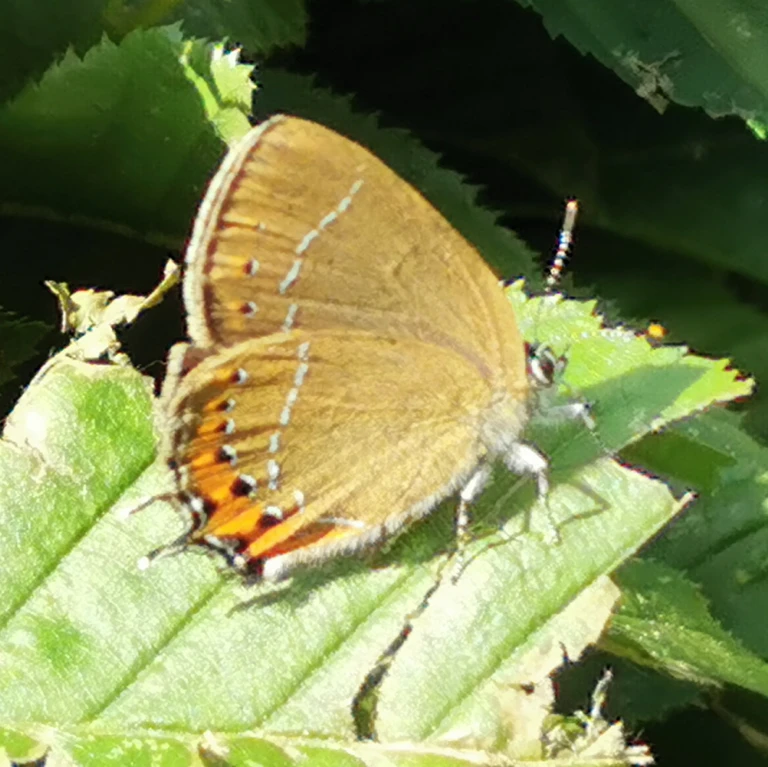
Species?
Satyrium pruni (also Fixsenia pruni)
